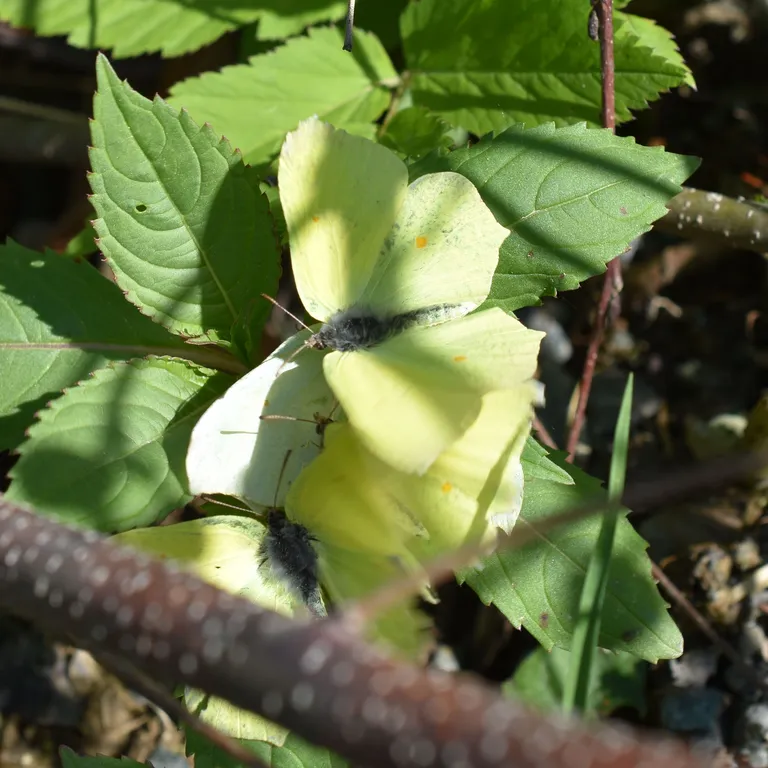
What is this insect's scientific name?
Gonepteryx rhamni
